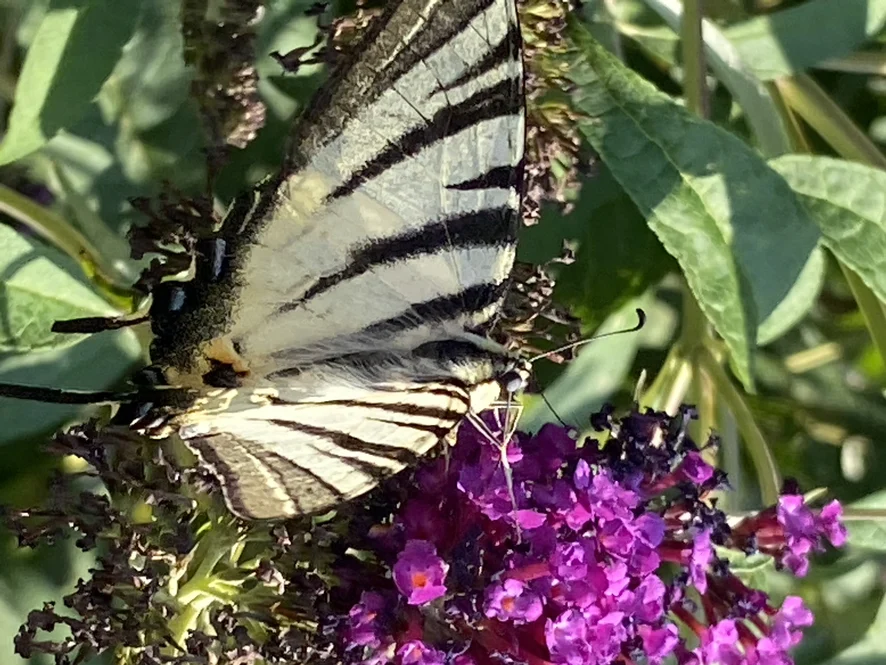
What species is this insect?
Iphiclides podalirius
